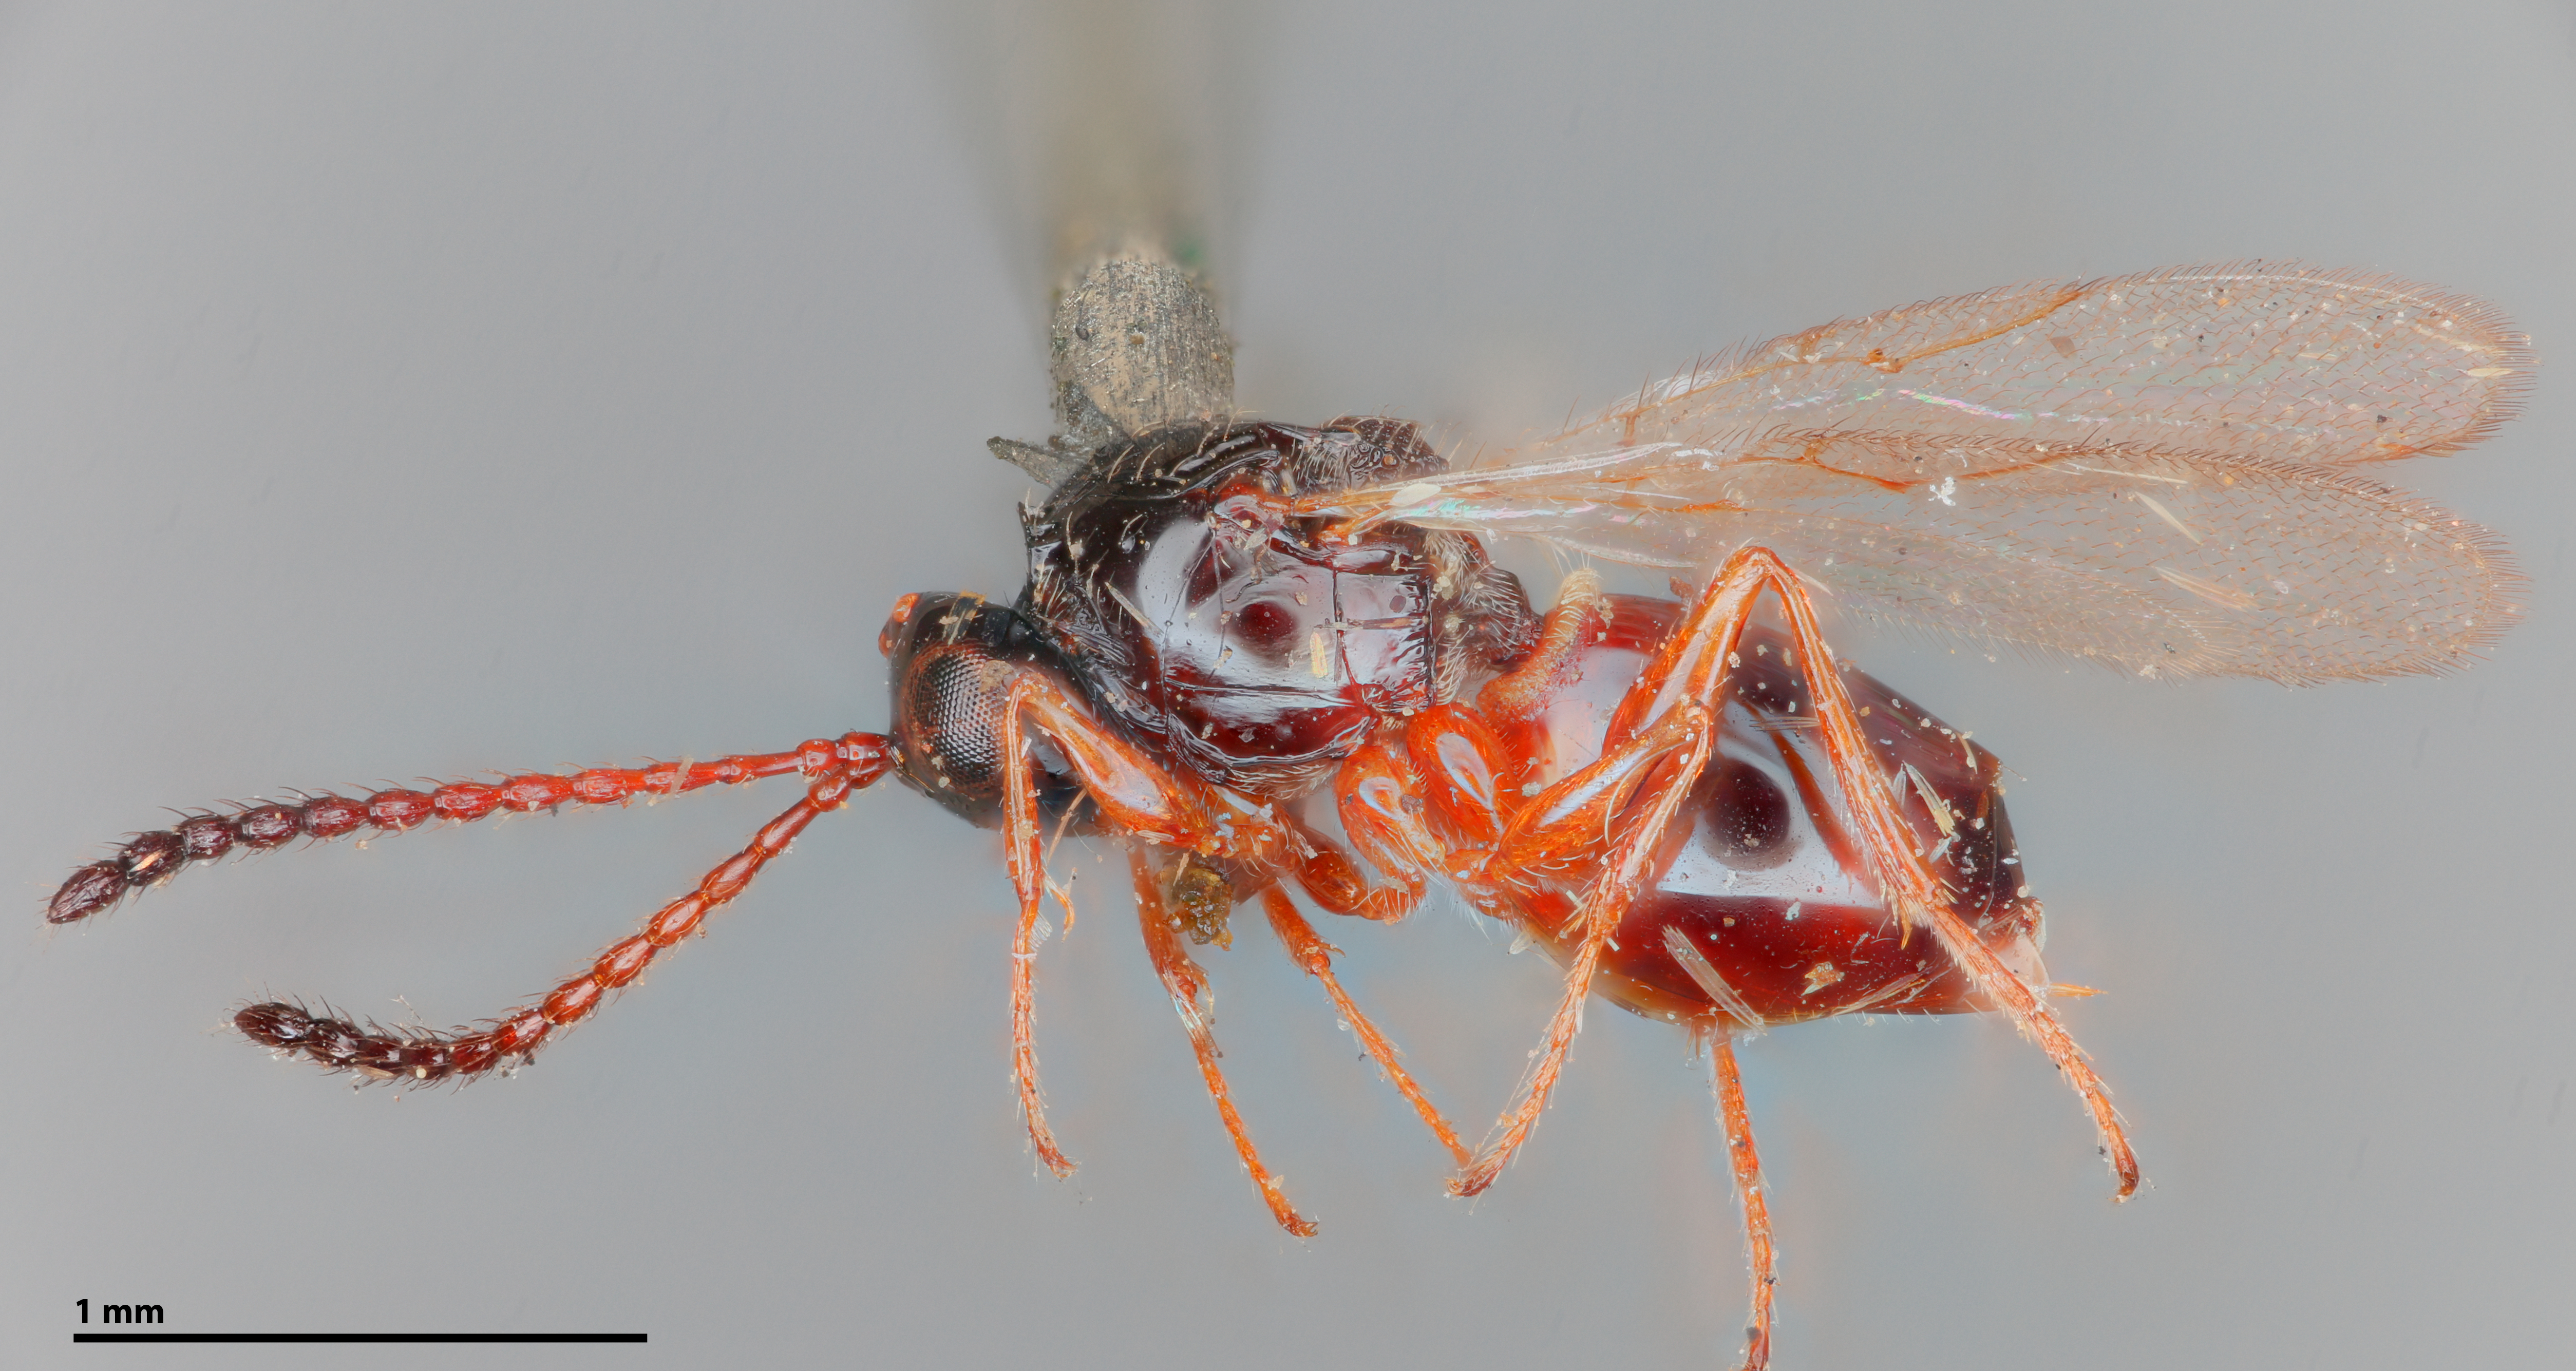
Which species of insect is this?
Anectoclis rufipes
